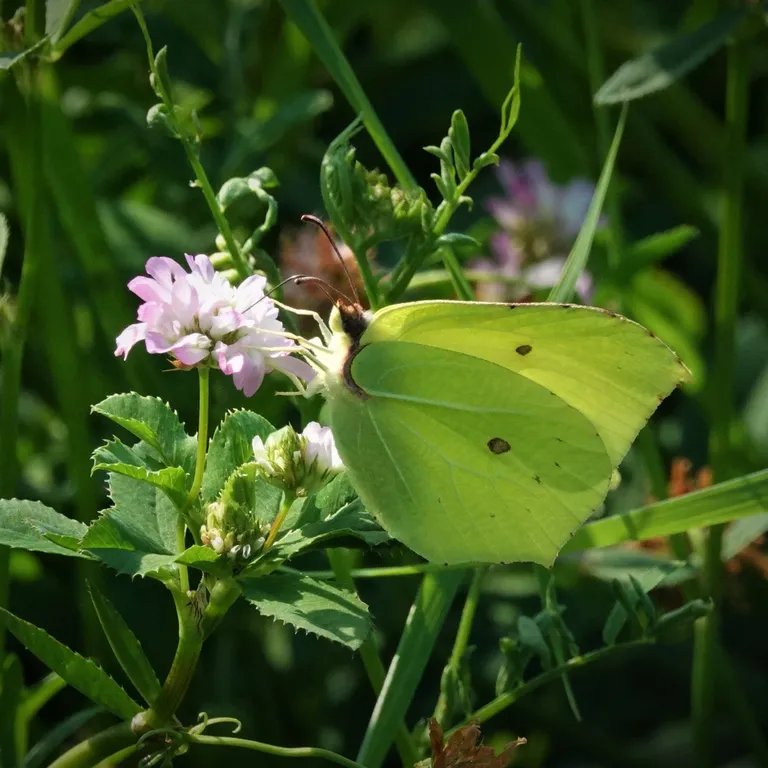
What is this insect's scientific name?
Gonepteryx rhamni
